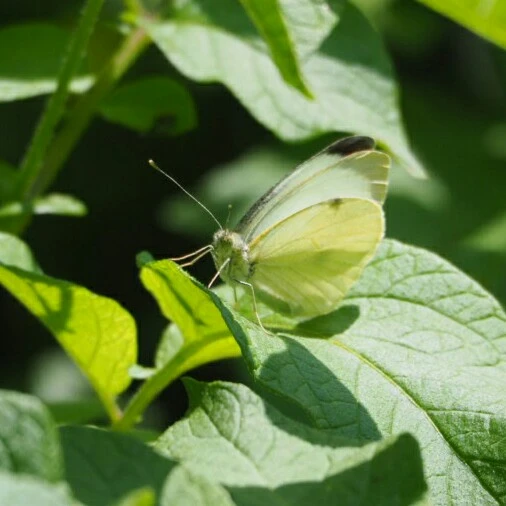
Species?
Pieris brassicae
